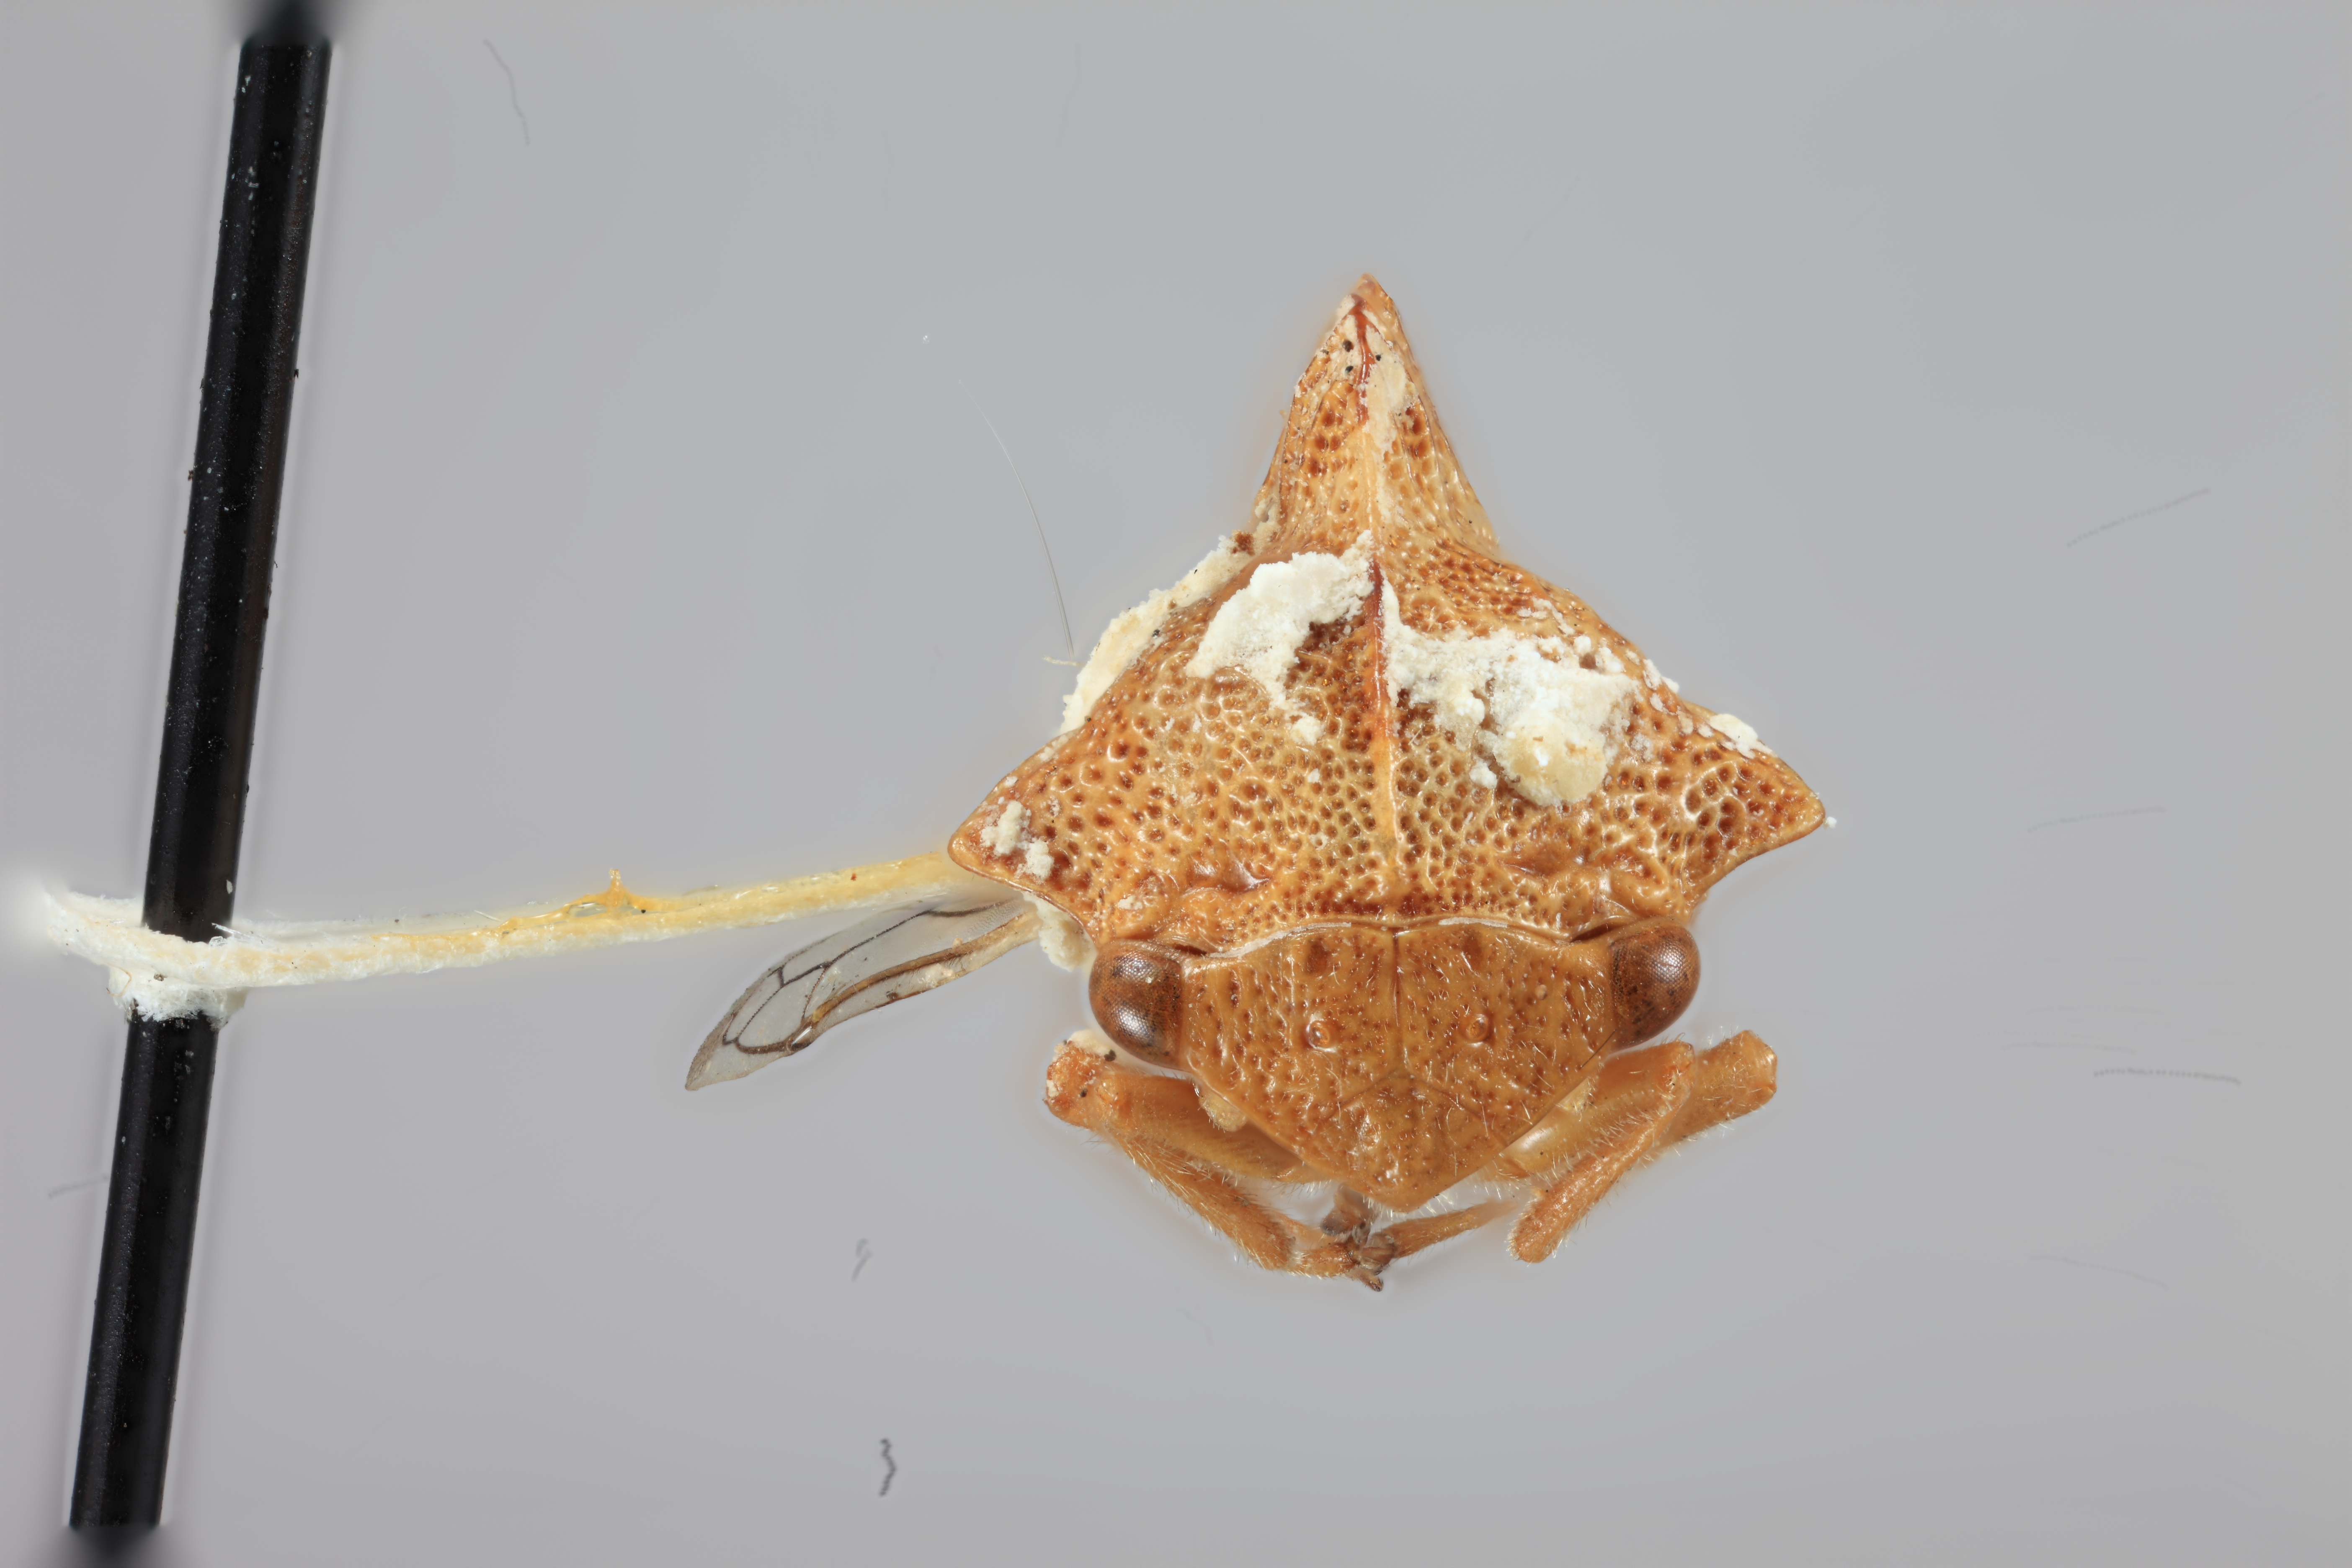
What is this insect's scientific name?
Gelastogonia funkhouseri
